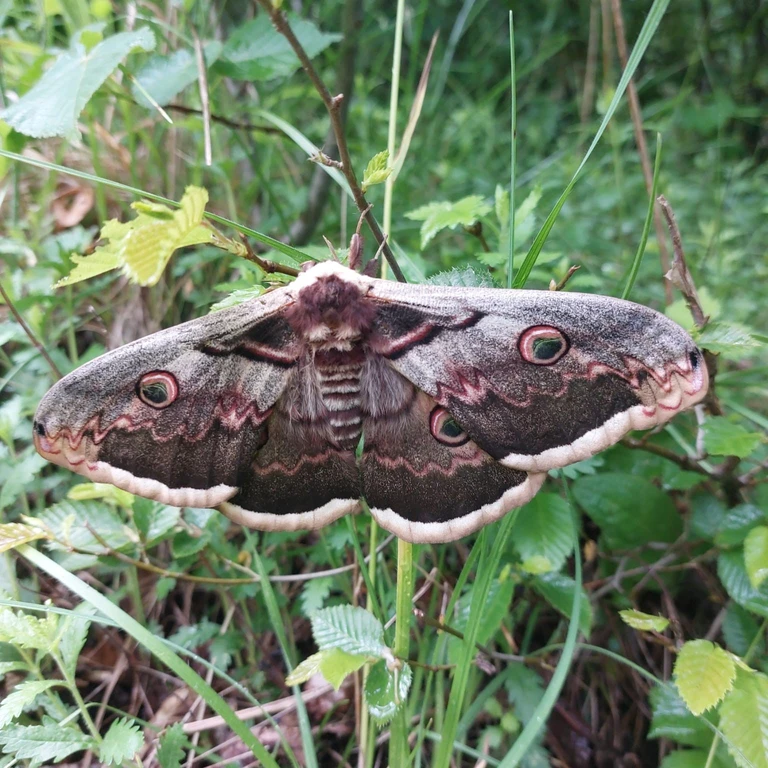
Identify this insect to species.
Saturnia pyri
